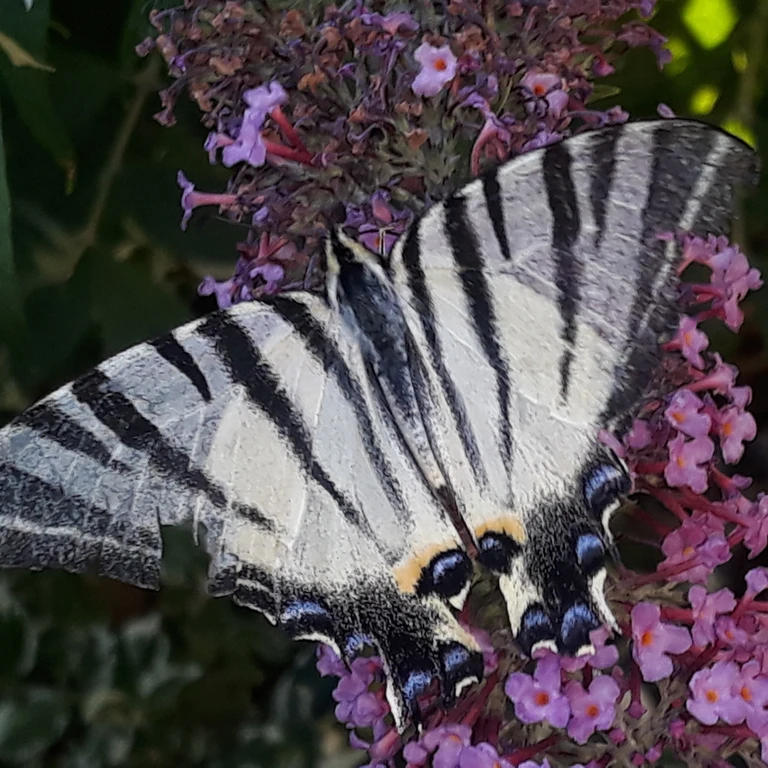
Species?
Iphiclides podalirius
